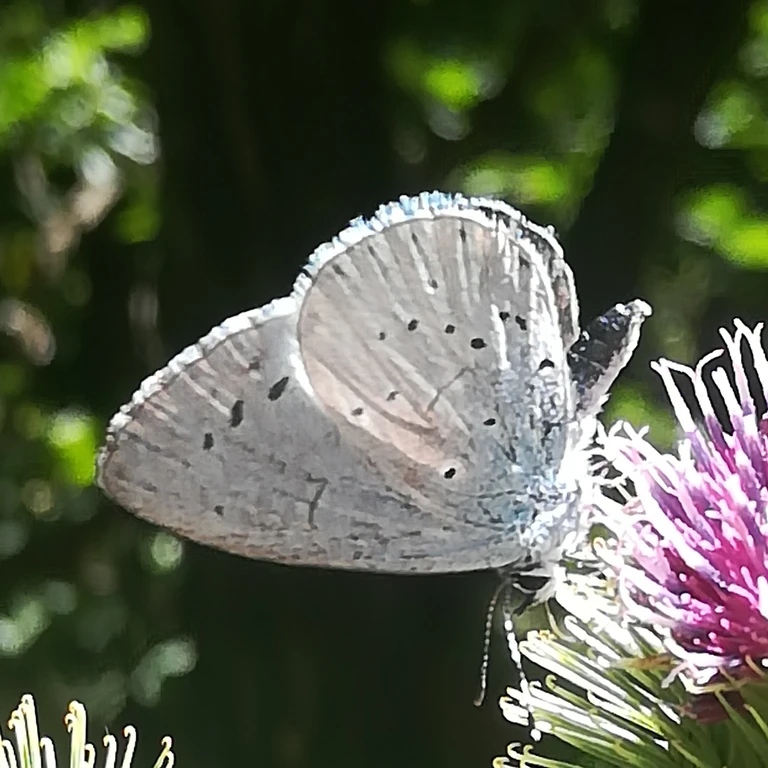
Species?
Celastrina argiolus
